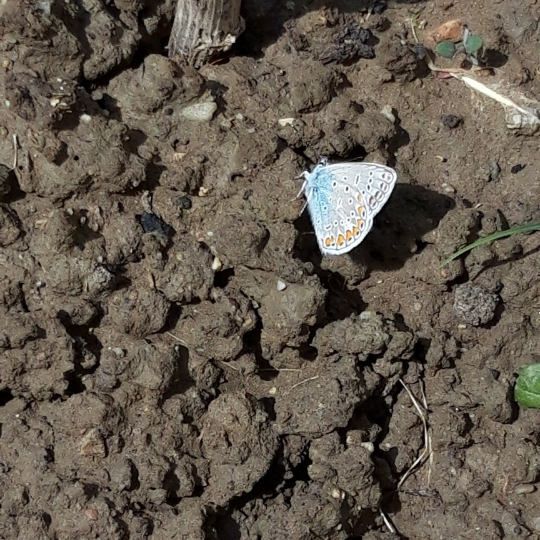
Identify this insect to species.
Polyommatus icarus
